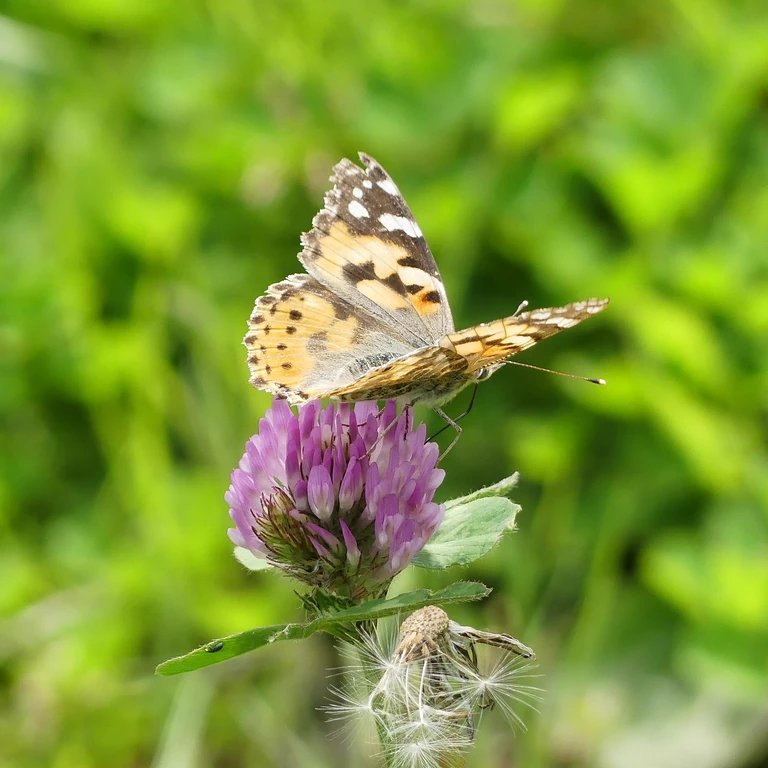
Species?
Vanessa cardui
